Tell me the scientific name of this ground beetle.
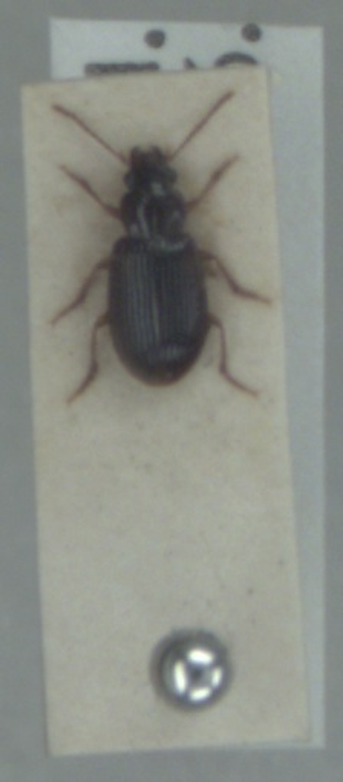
Bradycellus harpalinus
